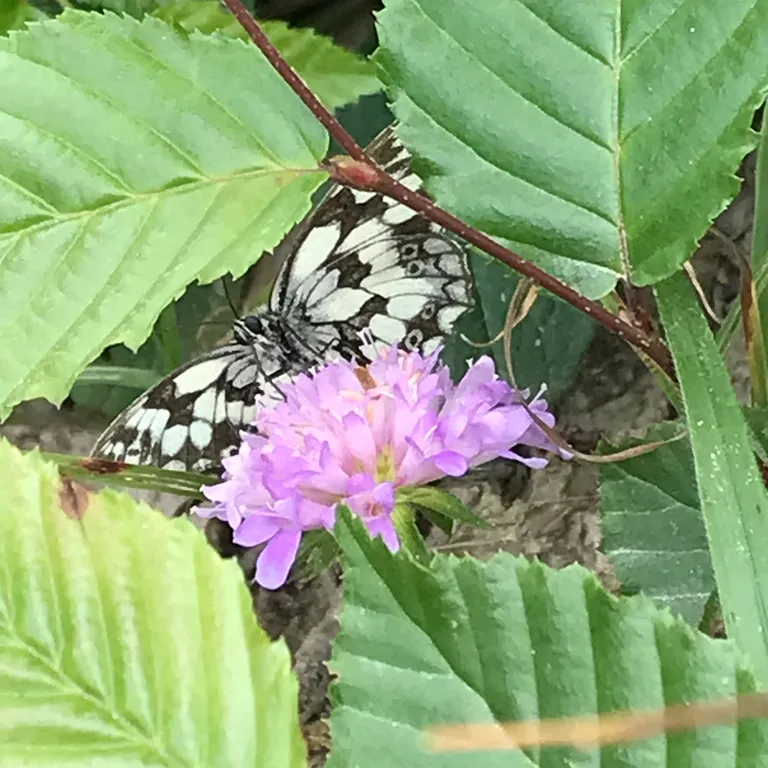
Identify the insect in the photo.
Melanargia galathea
